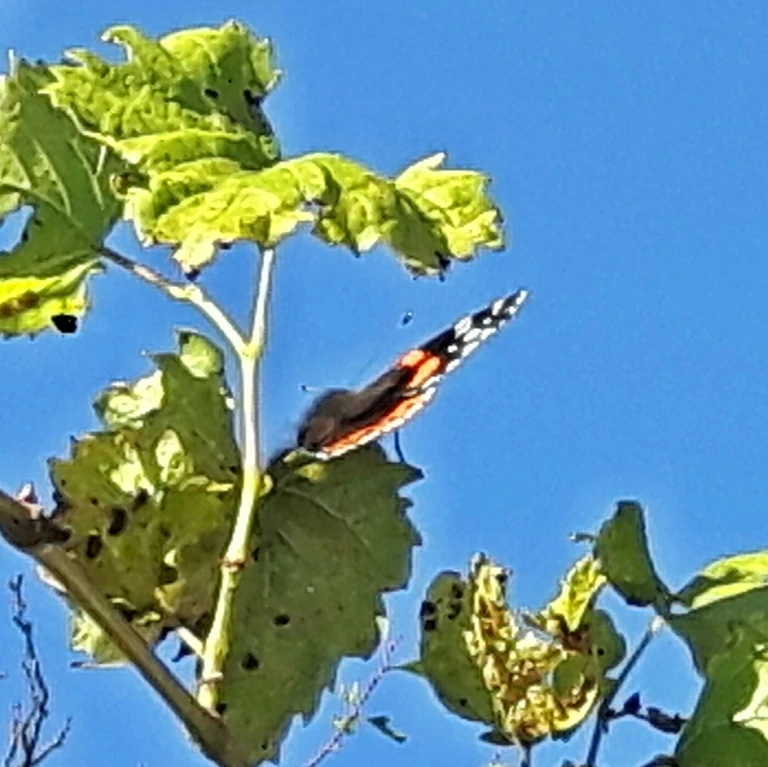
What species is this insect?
Vanessa atalanta
